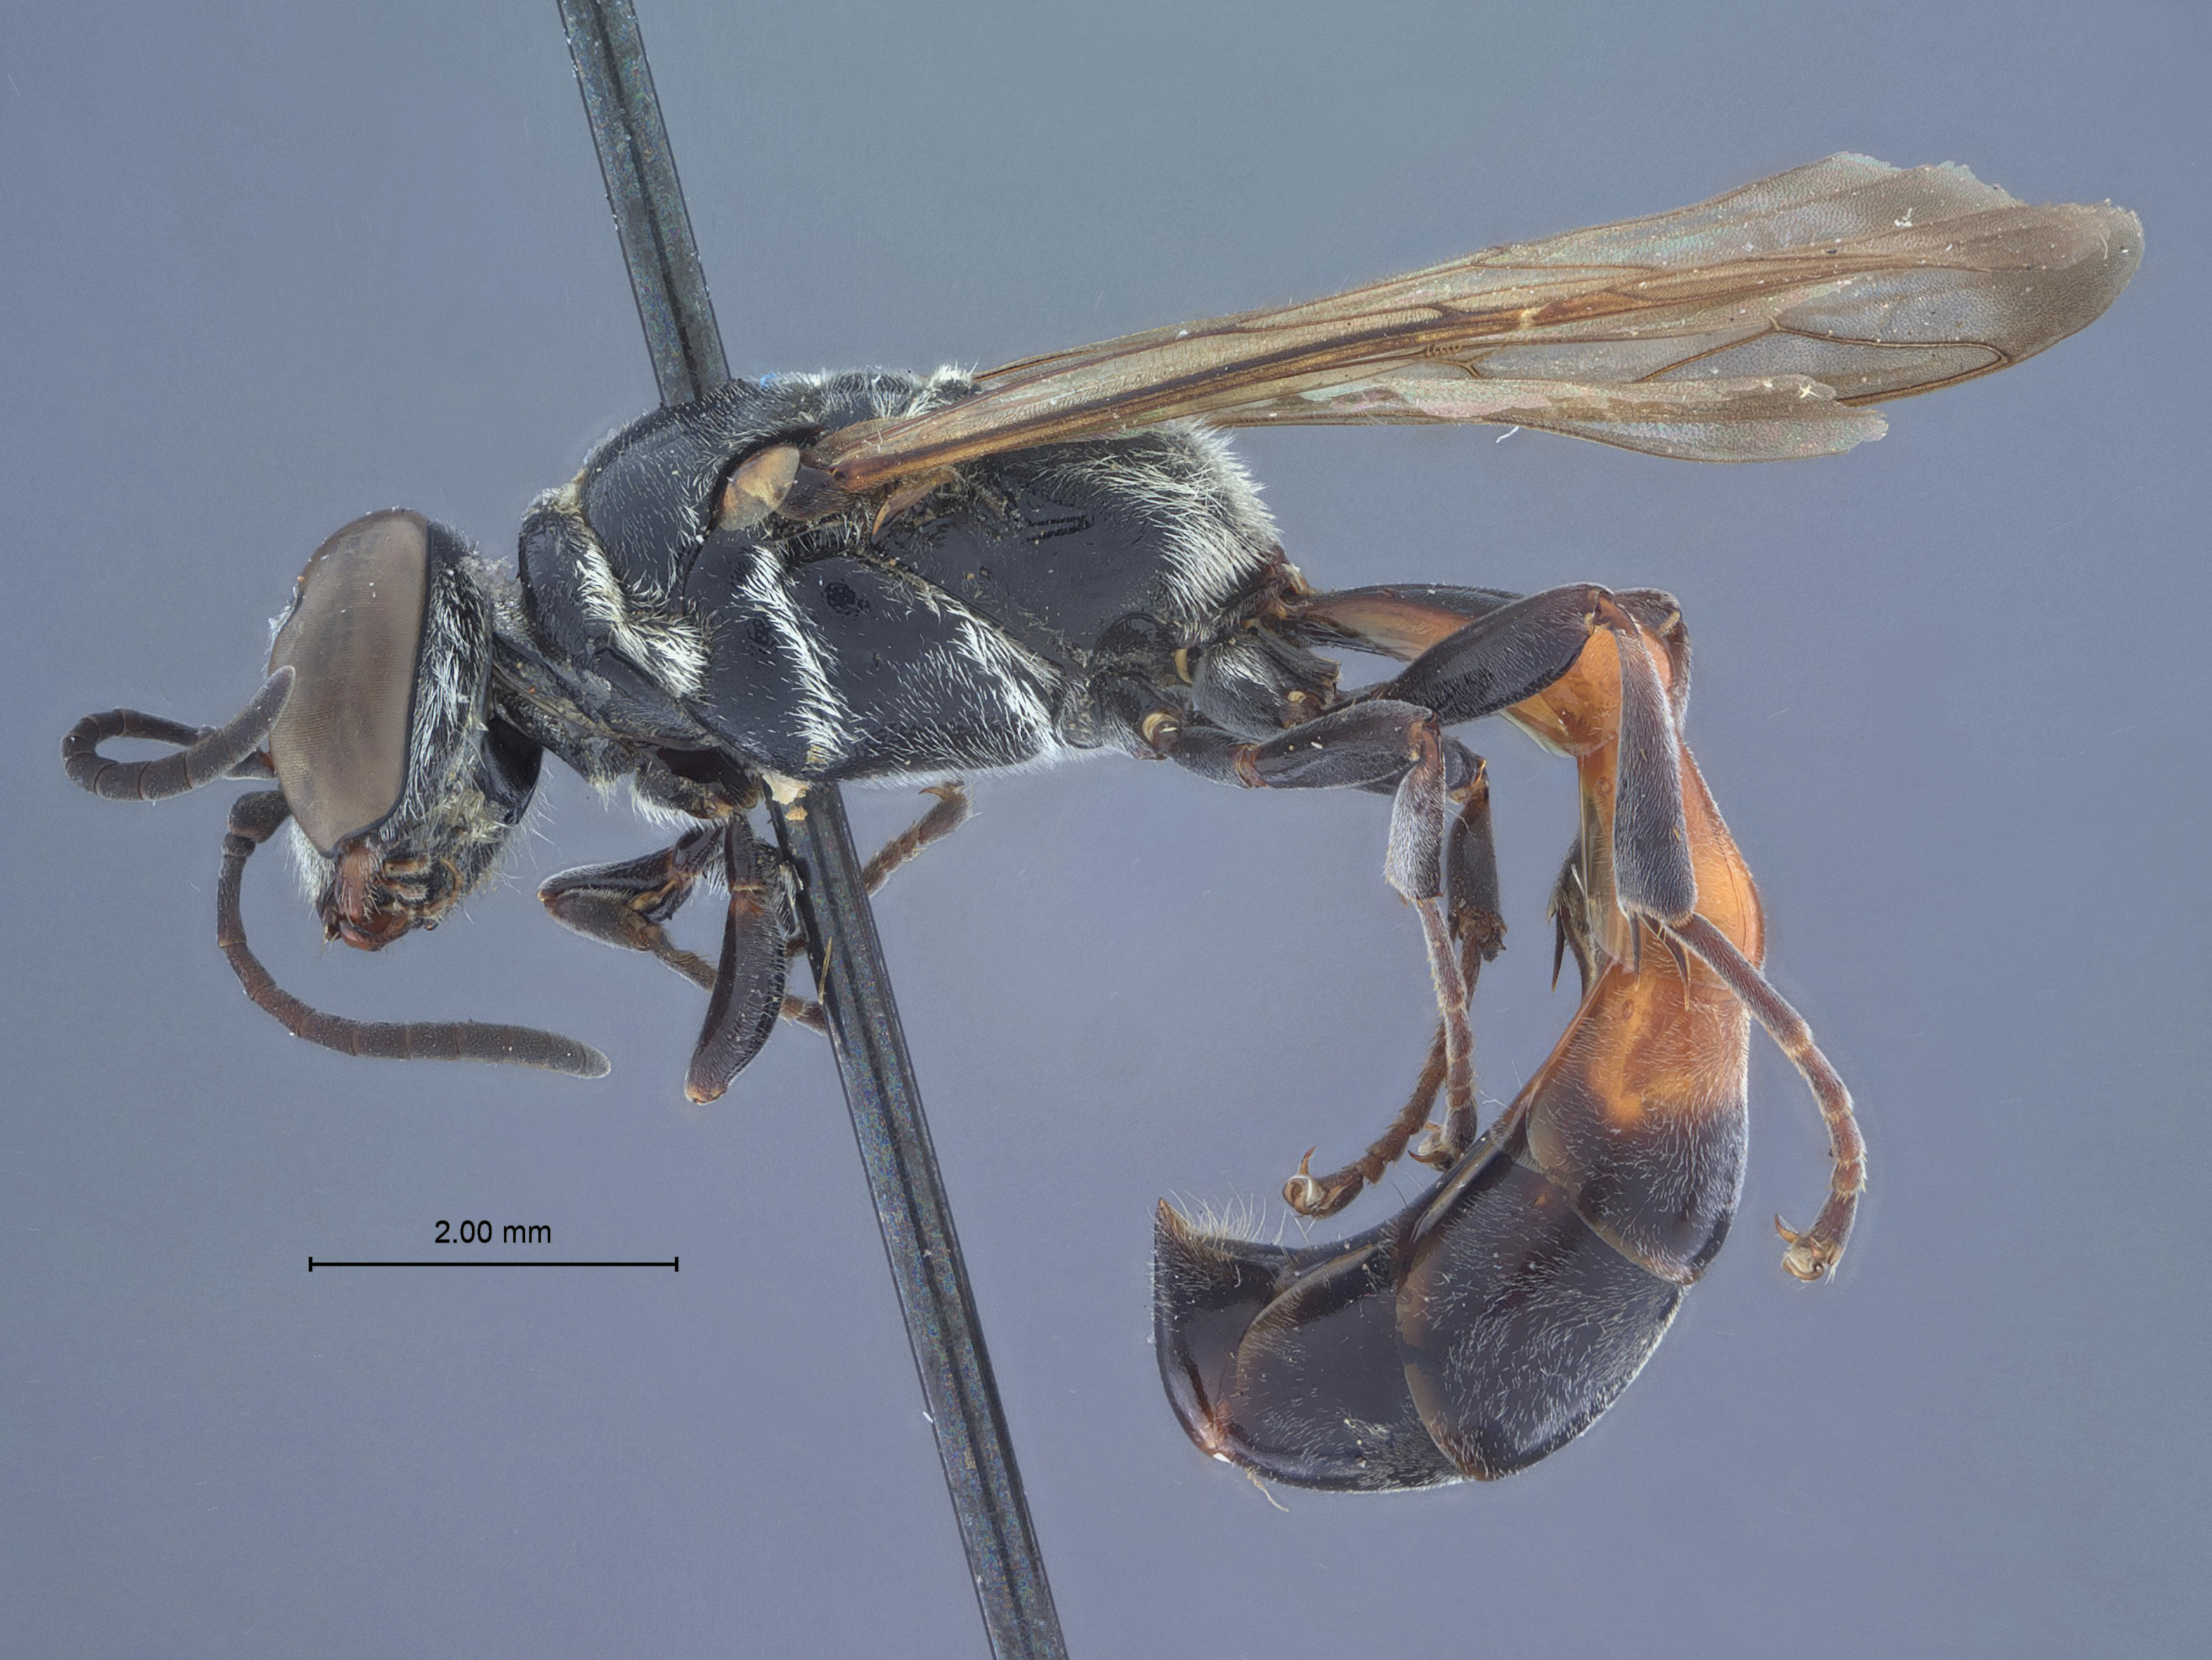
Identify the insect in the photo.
Trypoxylon campaspe
